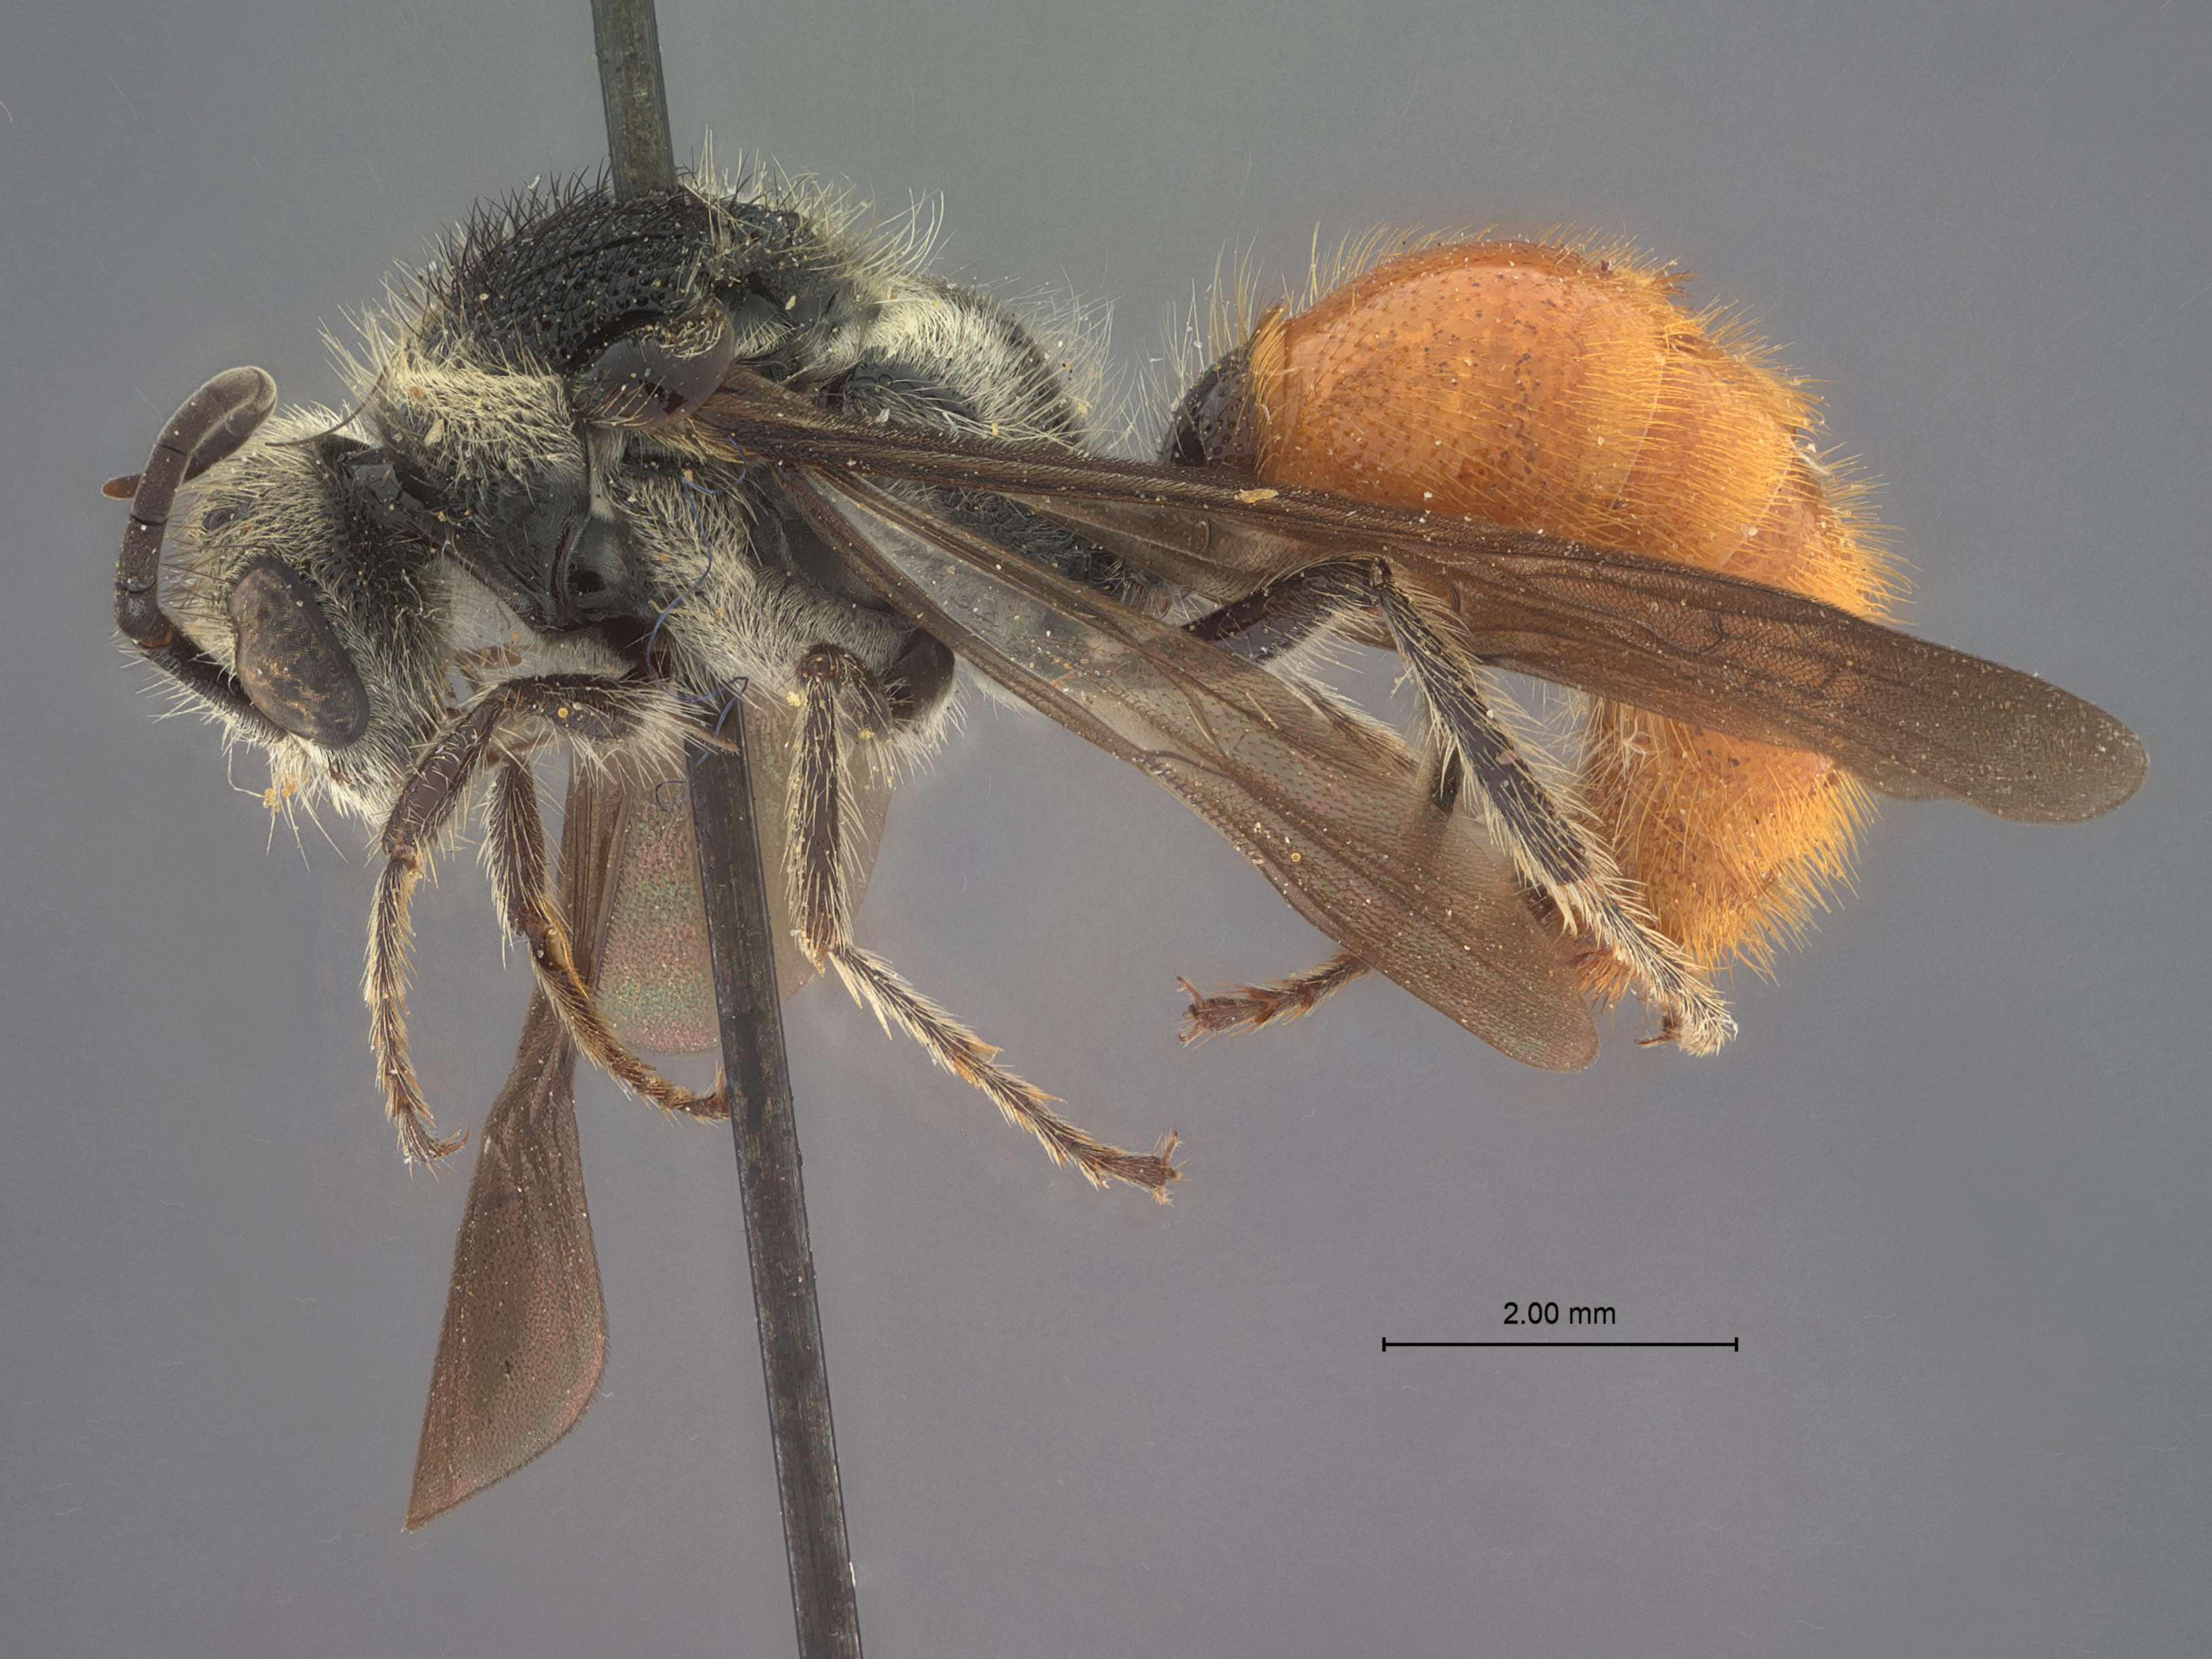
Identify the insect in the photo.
Timulla bituberculata
